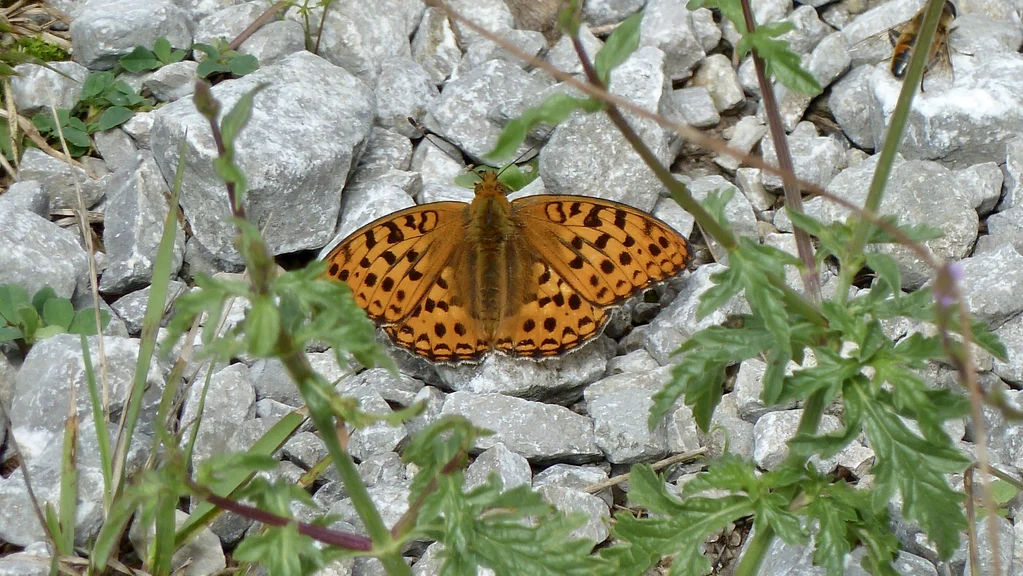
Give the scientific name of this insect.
Fabriciana adippe
